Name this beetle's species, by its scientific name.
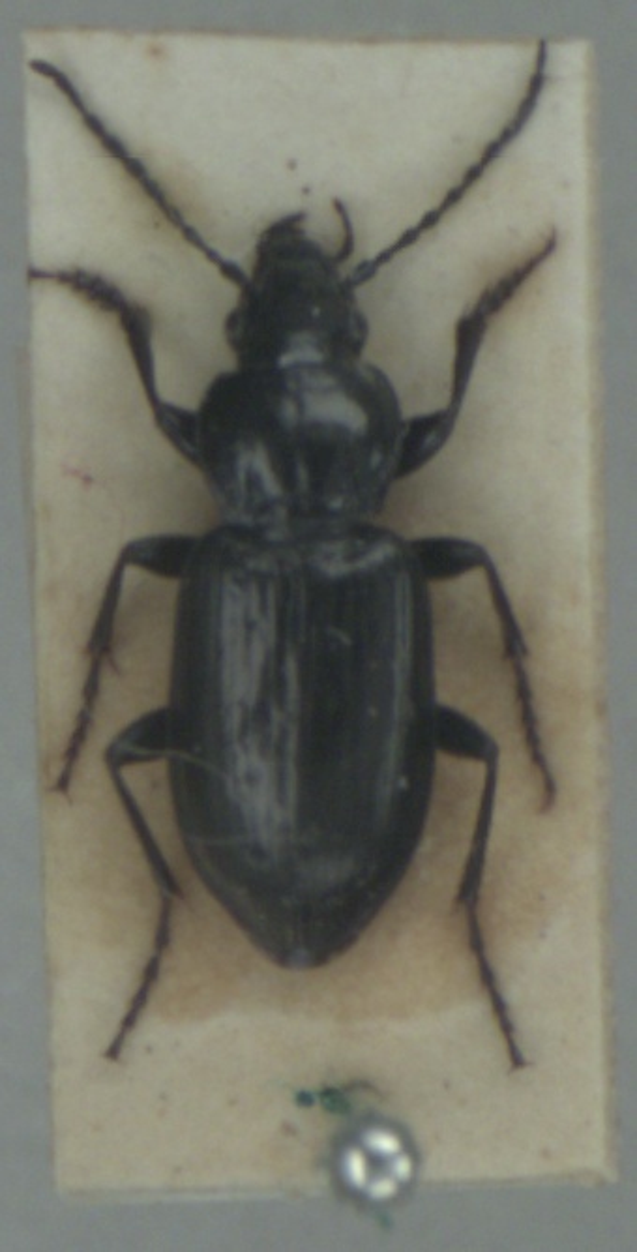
Pterostichus adstrictus
